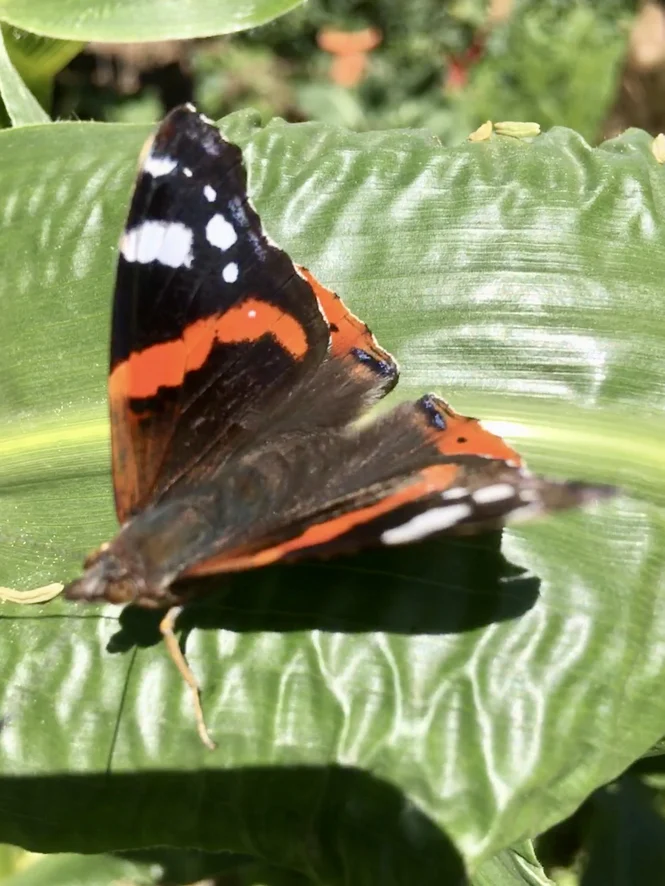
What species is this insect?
Vanessa atalanta
